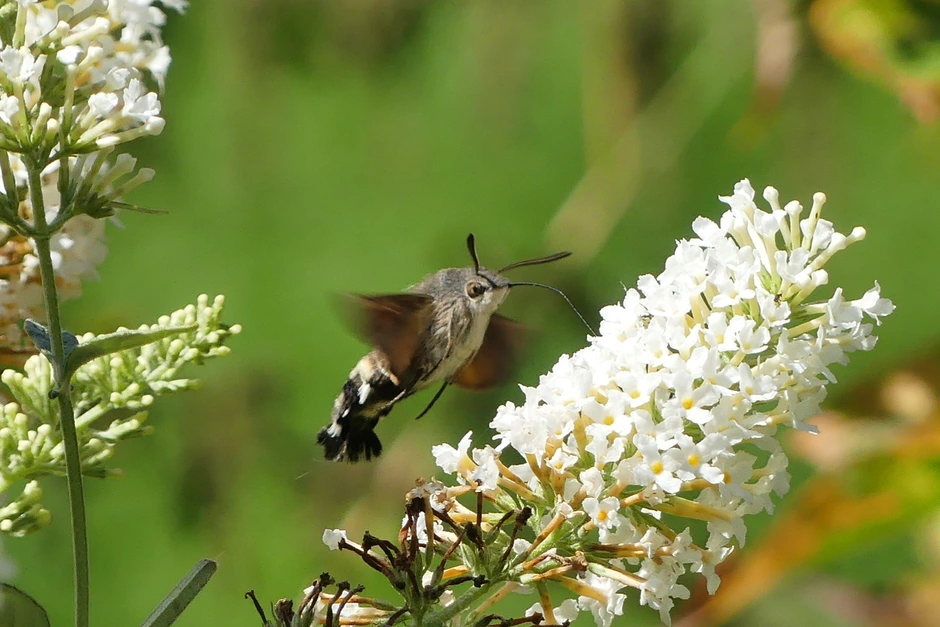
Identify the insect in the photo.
Macroglossum stellatarum
